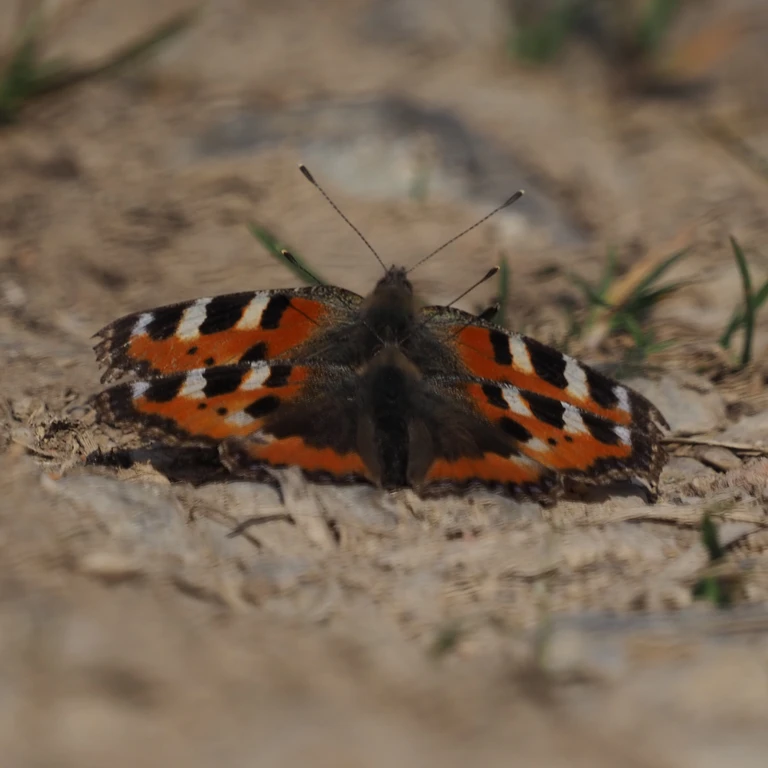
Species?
Aglais urticae
